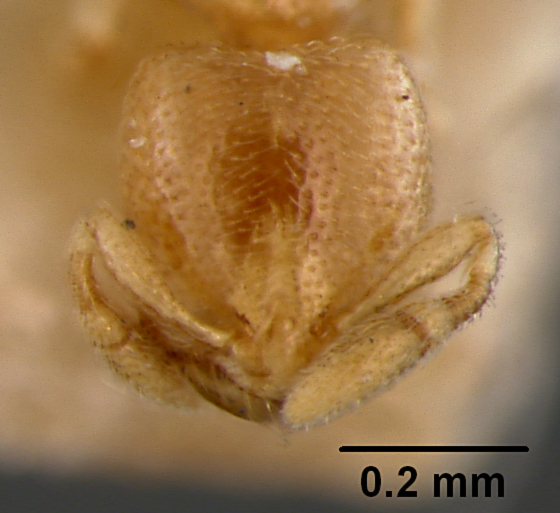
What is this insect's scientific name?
Carebara osborni
